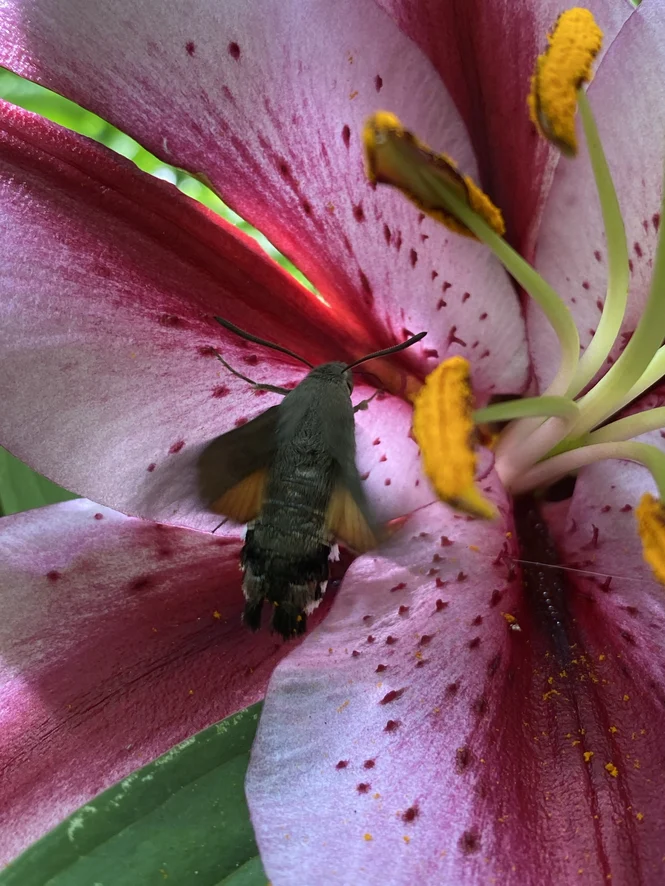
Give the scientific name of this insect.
Macroglossum stellatarum
